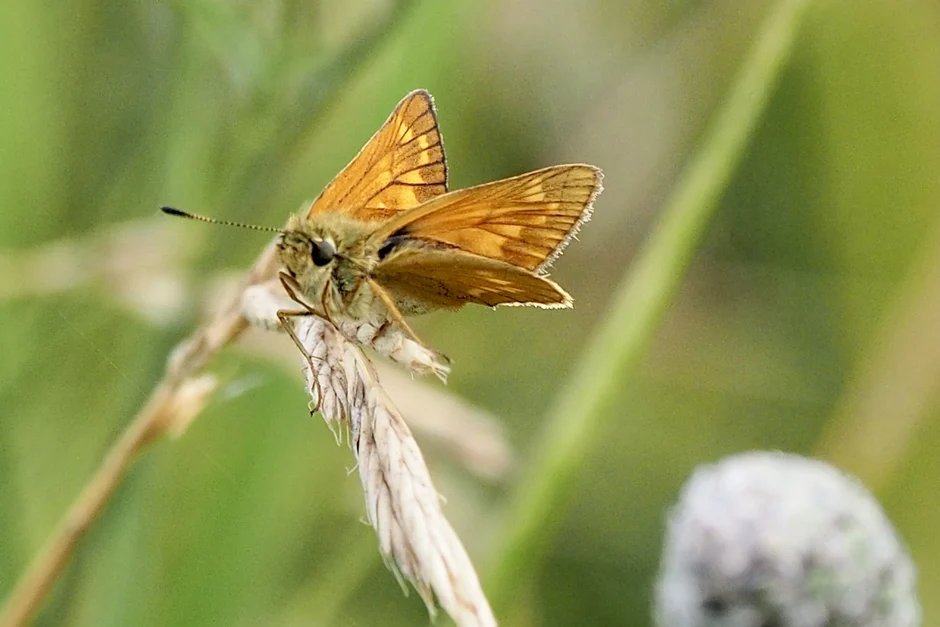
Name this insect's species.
Ochlodes sylvanus (also Ochlodes venata)
